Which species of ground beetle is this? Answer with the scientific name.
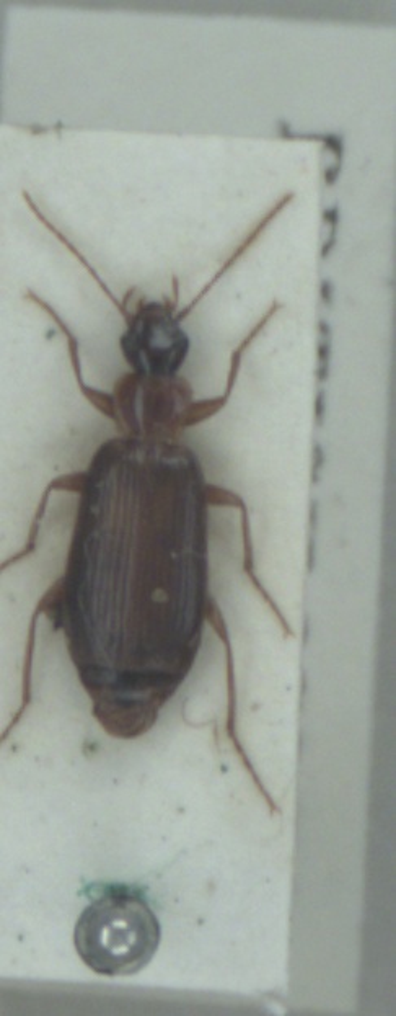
Dromius meridionalis
